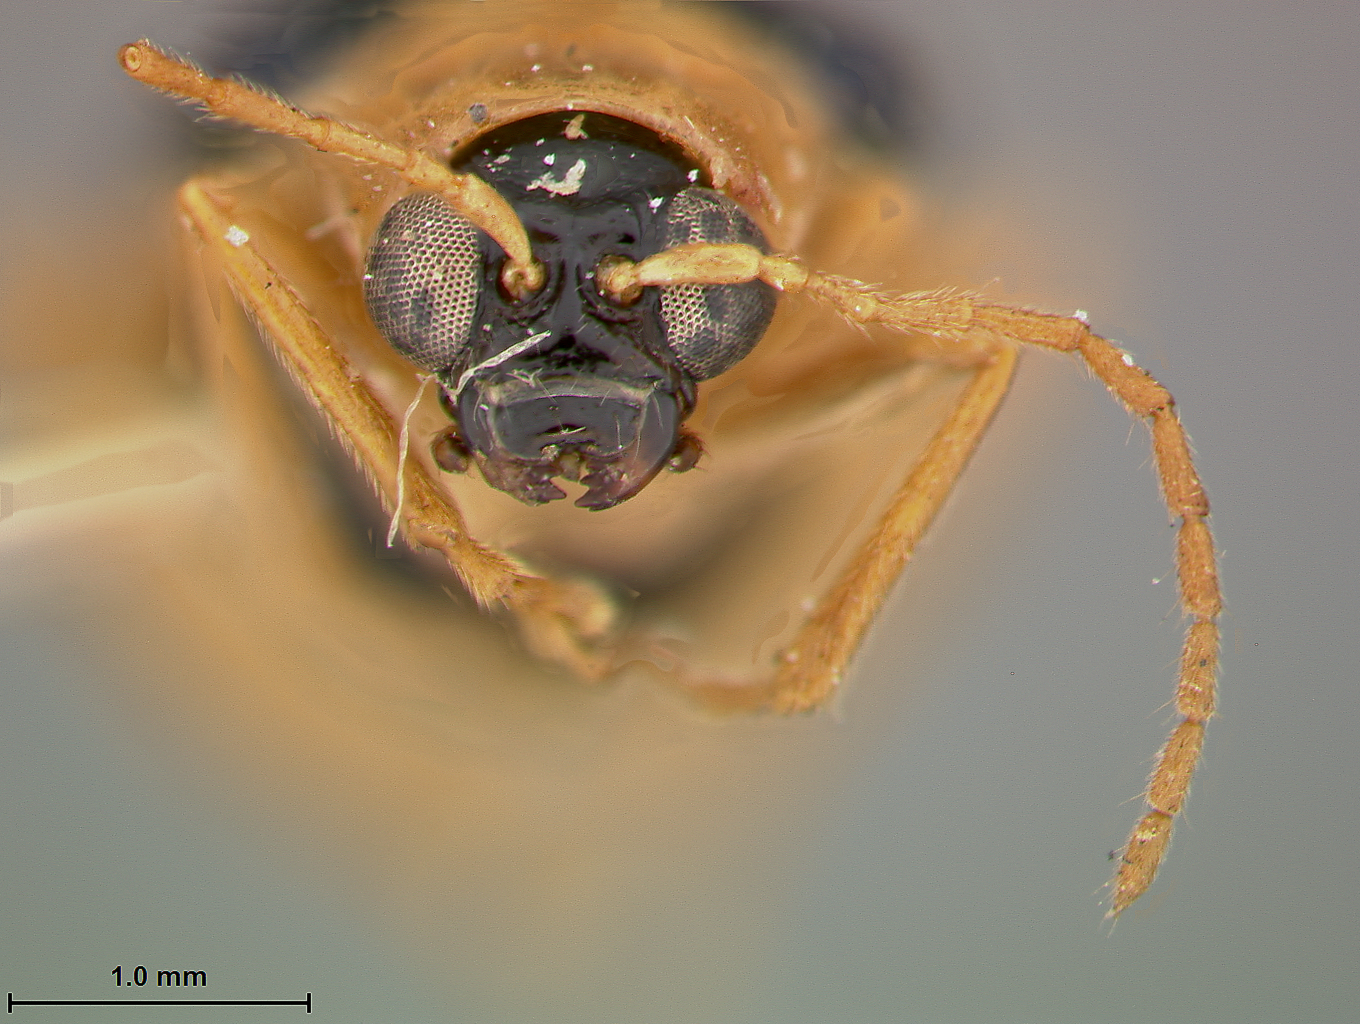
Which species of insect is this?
Neobrotica dentata
